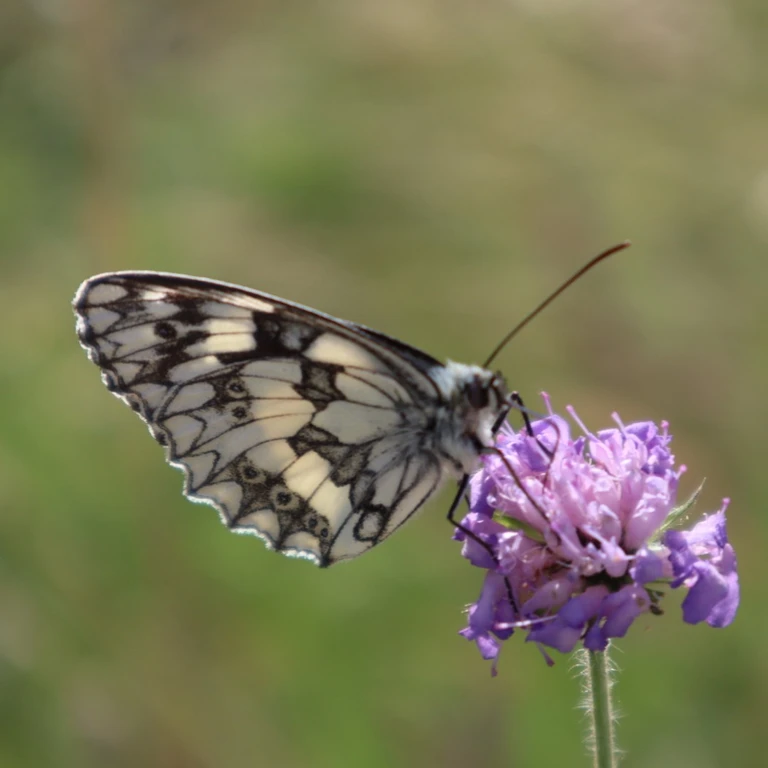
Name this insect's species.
Melanargia galathea
